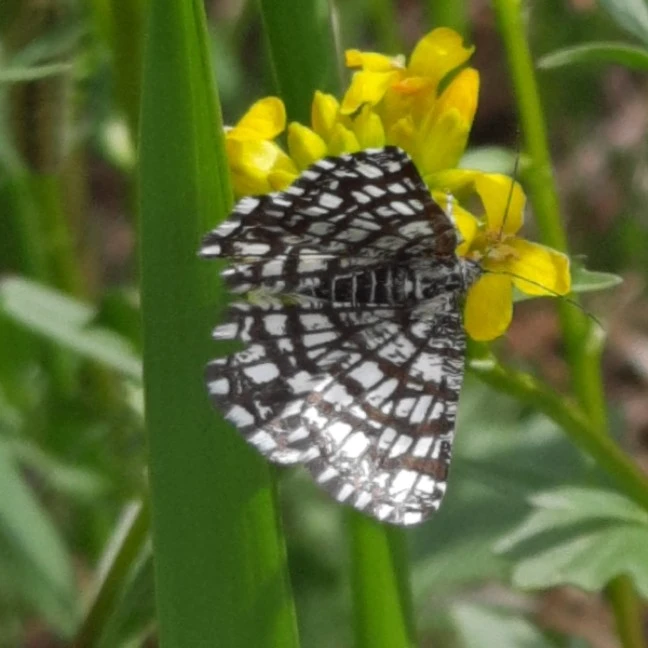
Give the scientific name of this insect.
Chiasmia clathrata
